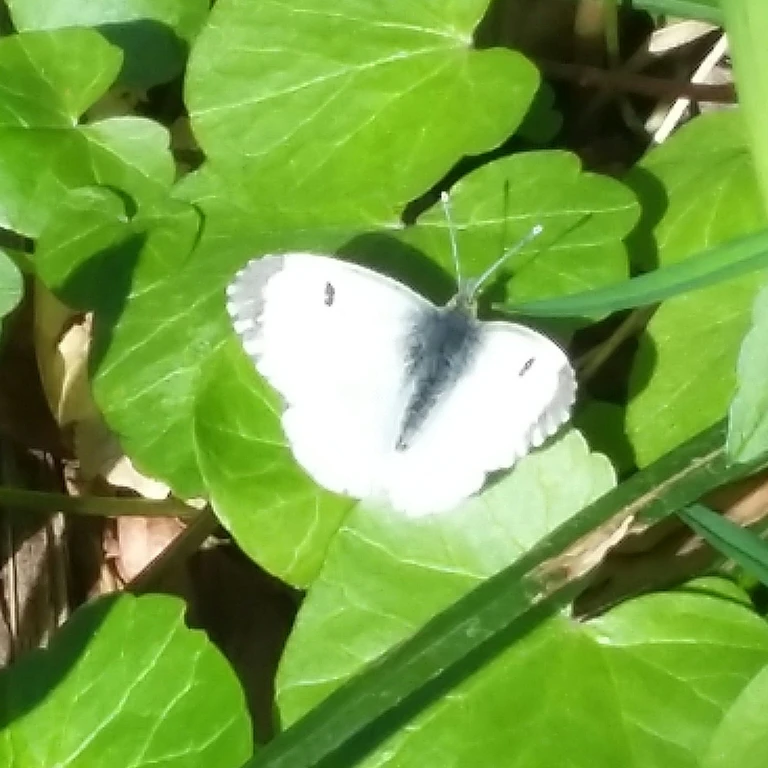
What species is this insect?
Anthocharis cardamines
